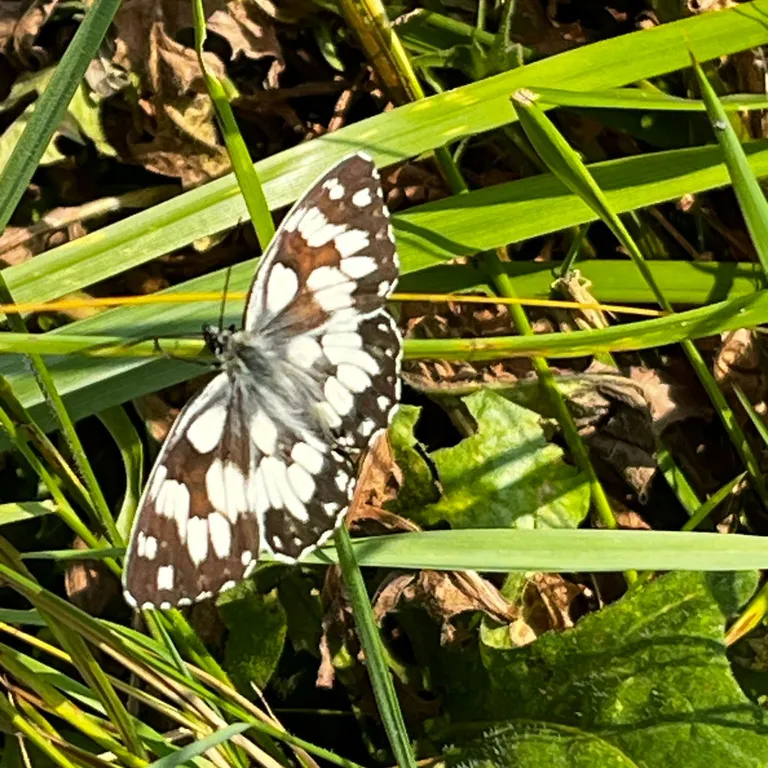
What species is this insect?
Melanargia galathea
